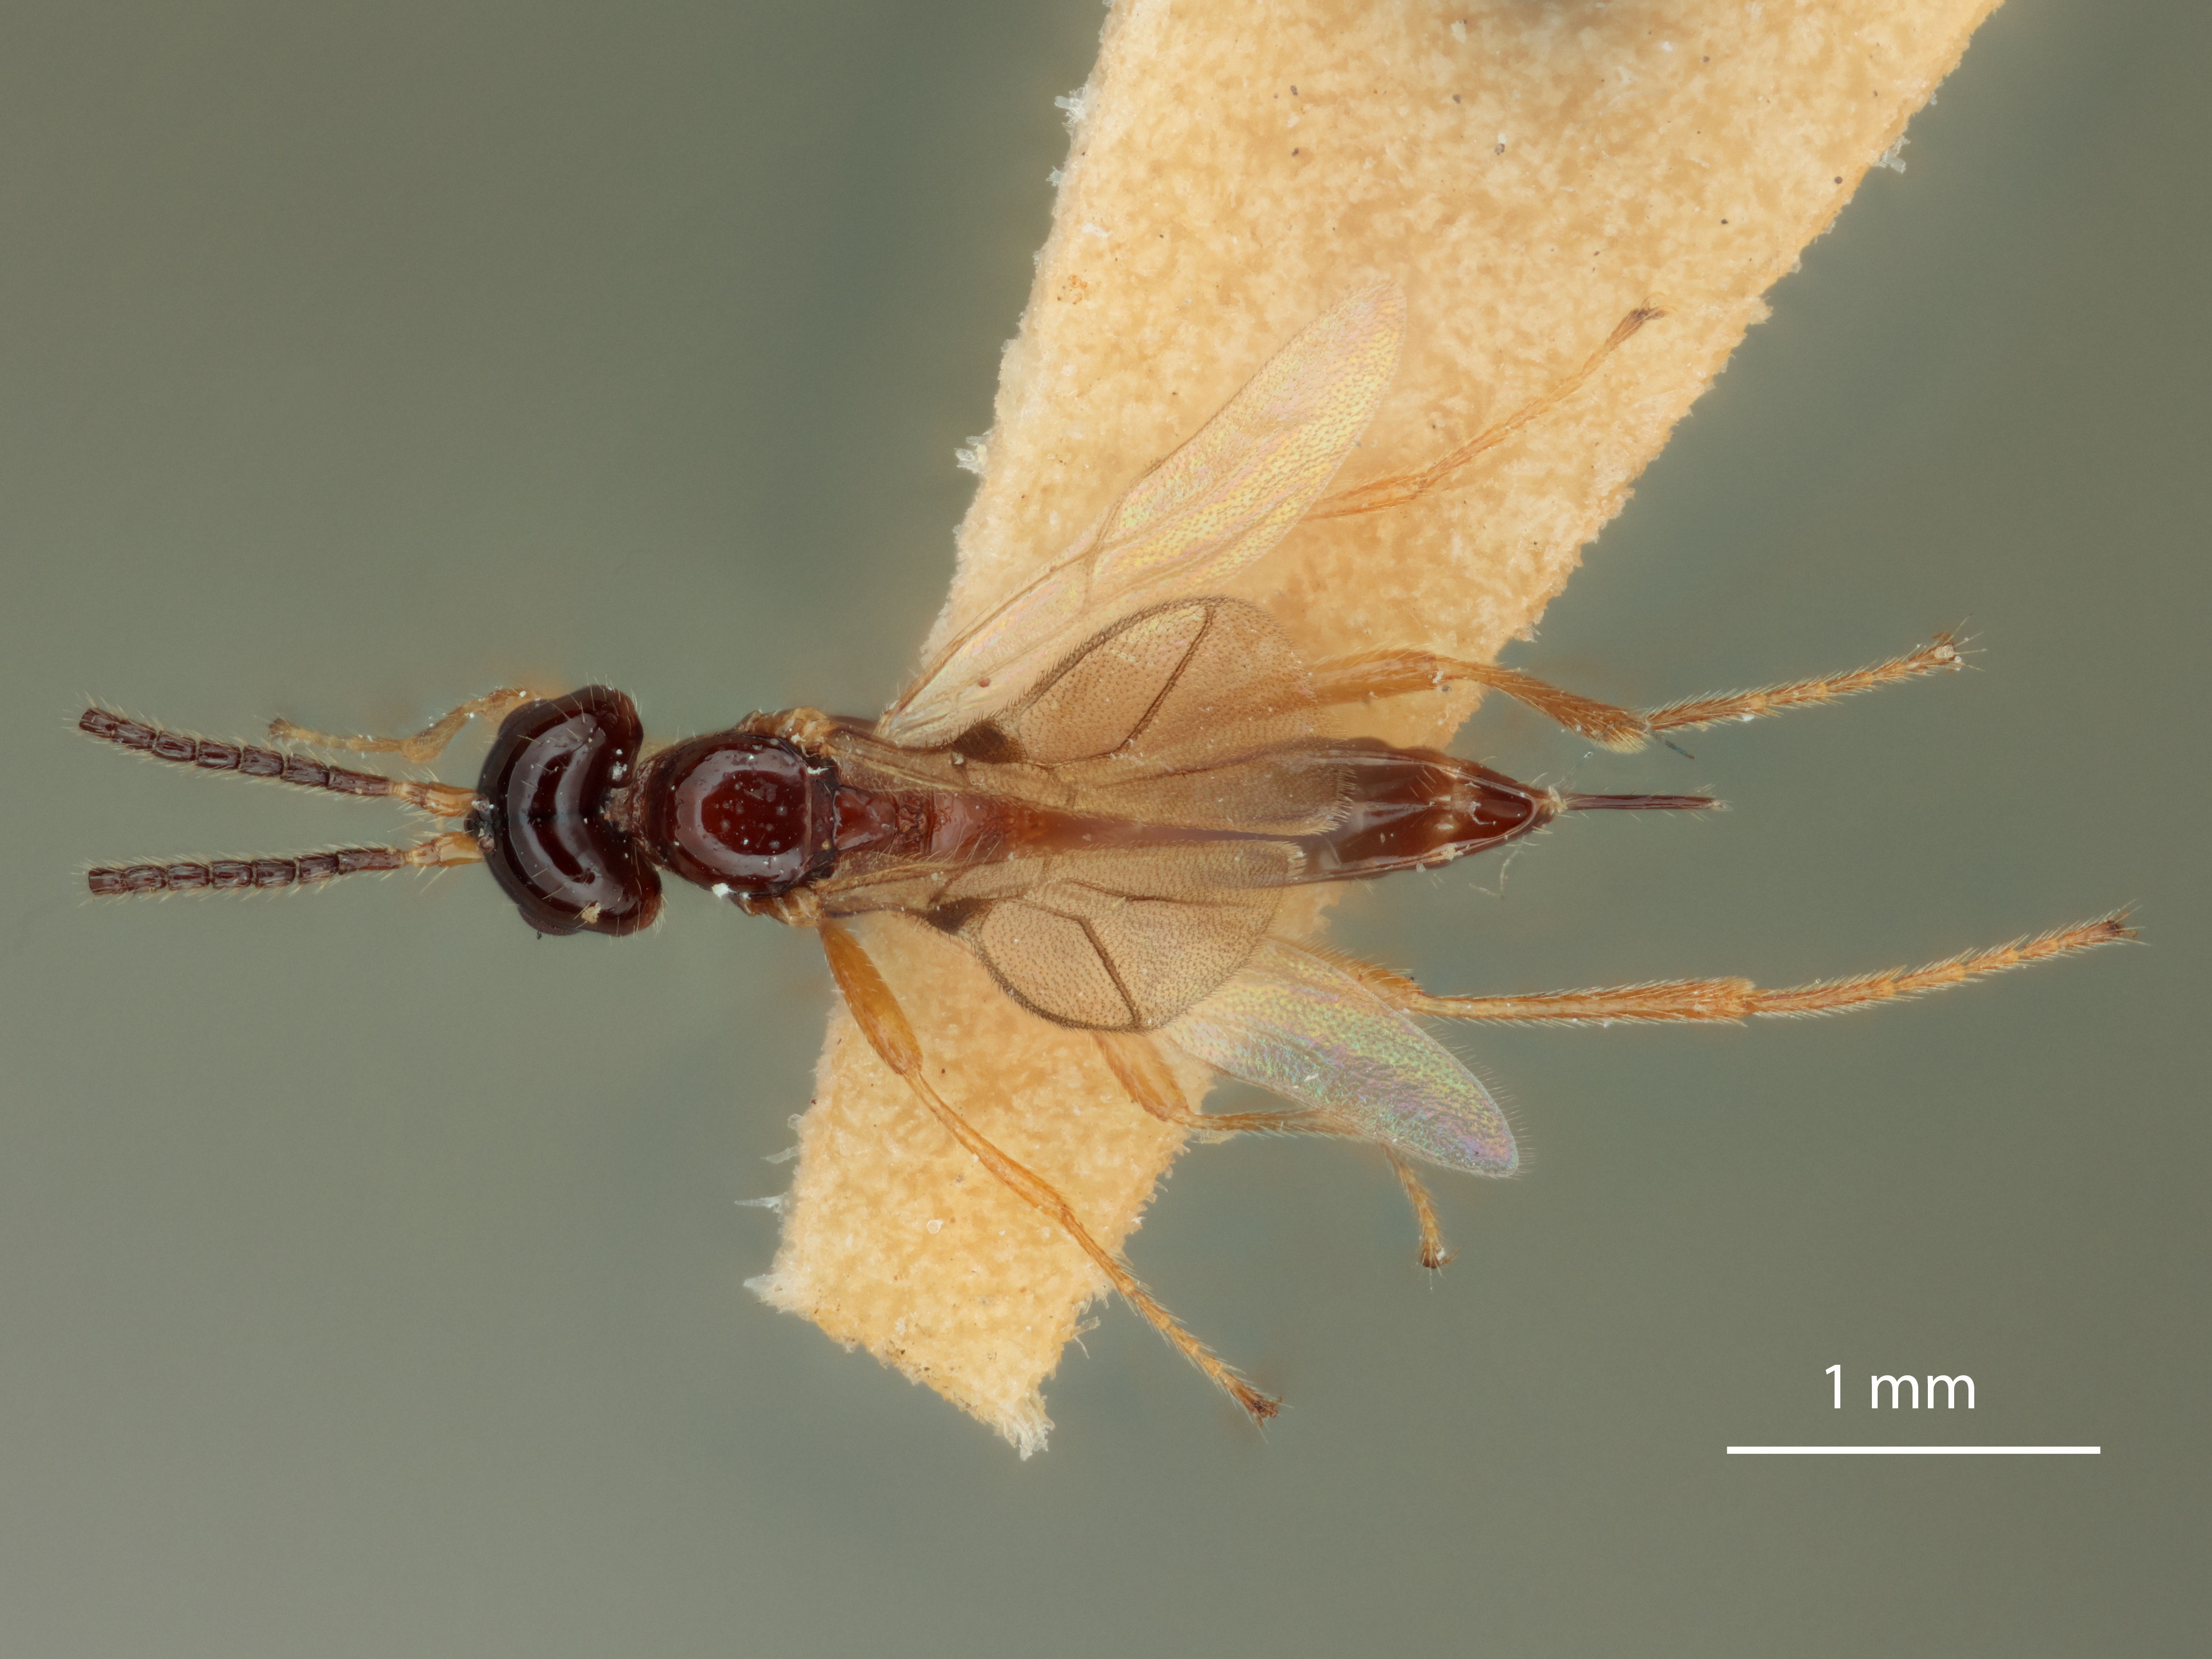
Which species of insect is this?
Pneumosema stigmaticum
